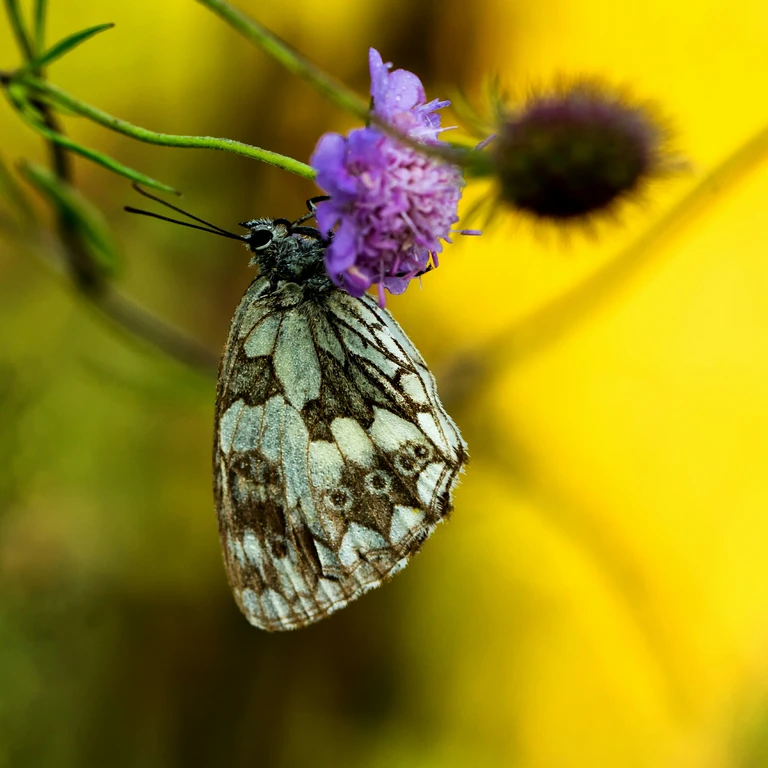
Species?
Melanargia galathea
